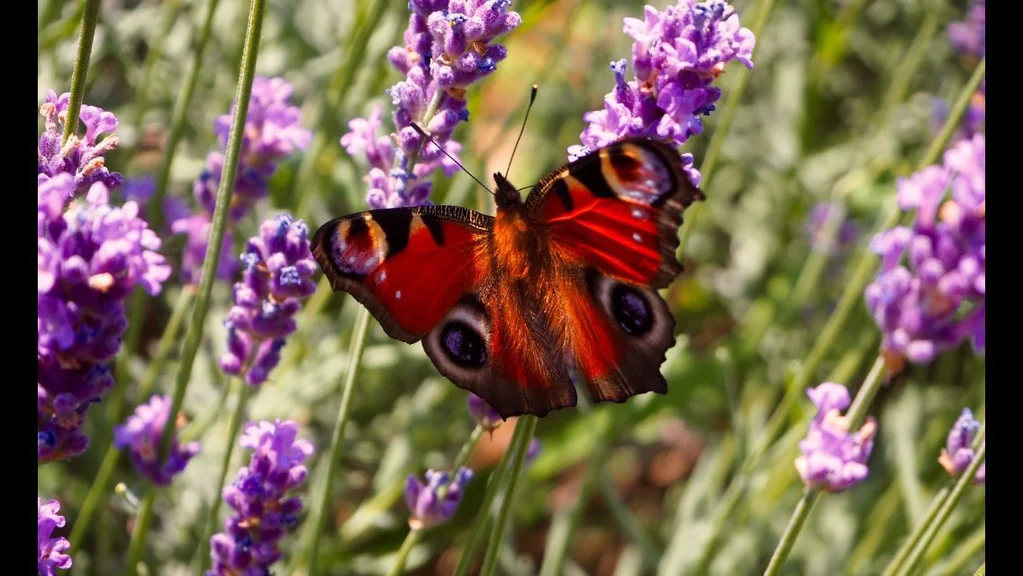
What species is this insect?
Aglais io
